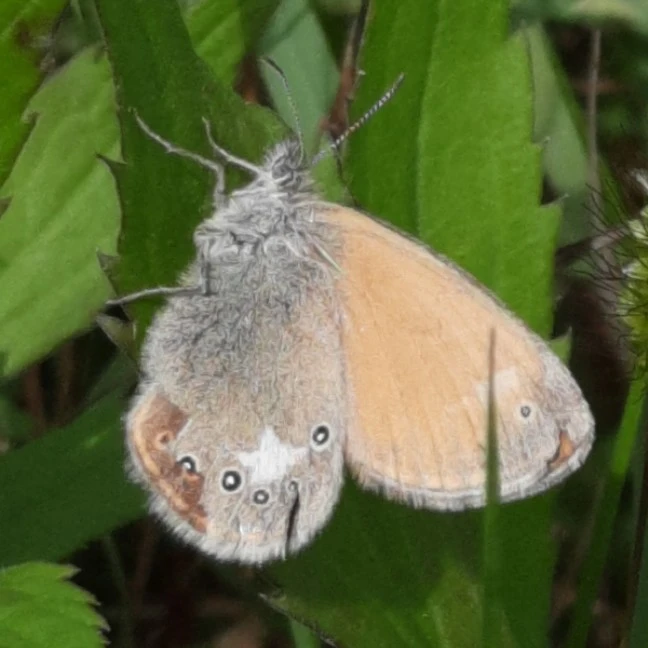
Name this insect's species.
Coenonympha glycerion (also Coenonympha iphis)
